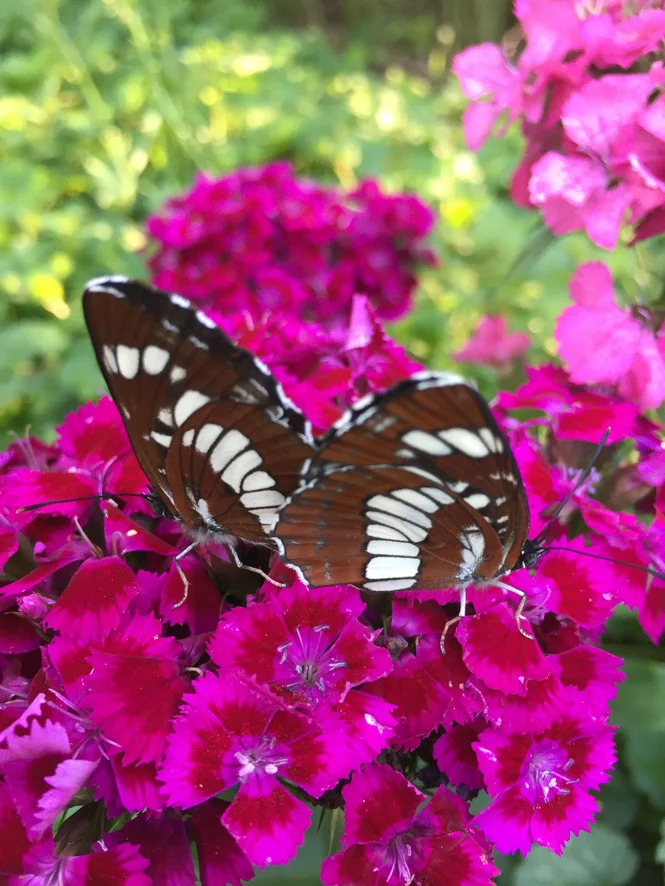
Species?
Neptis rivularis
